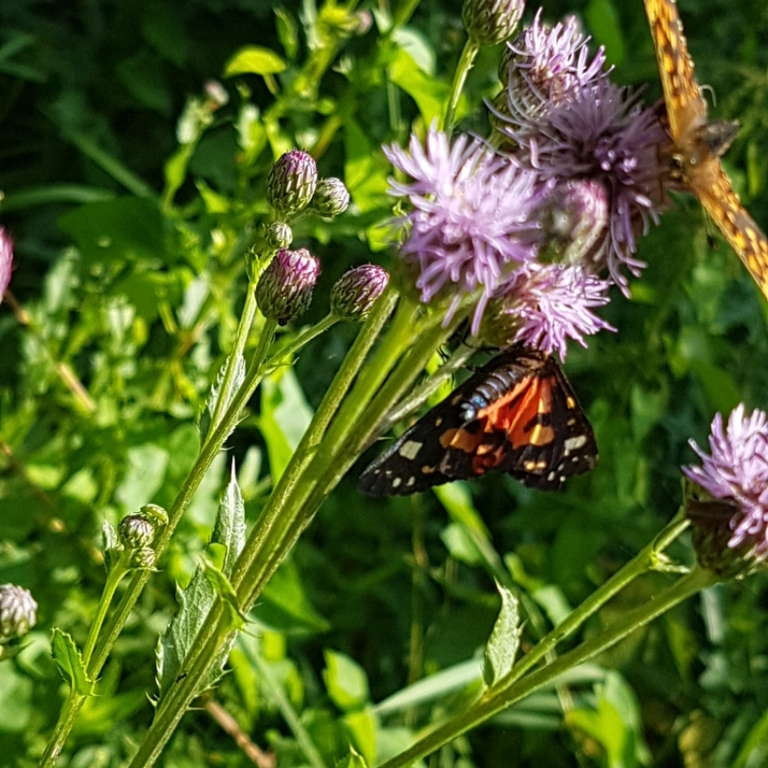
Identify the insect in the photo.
Callimorpha dominula
